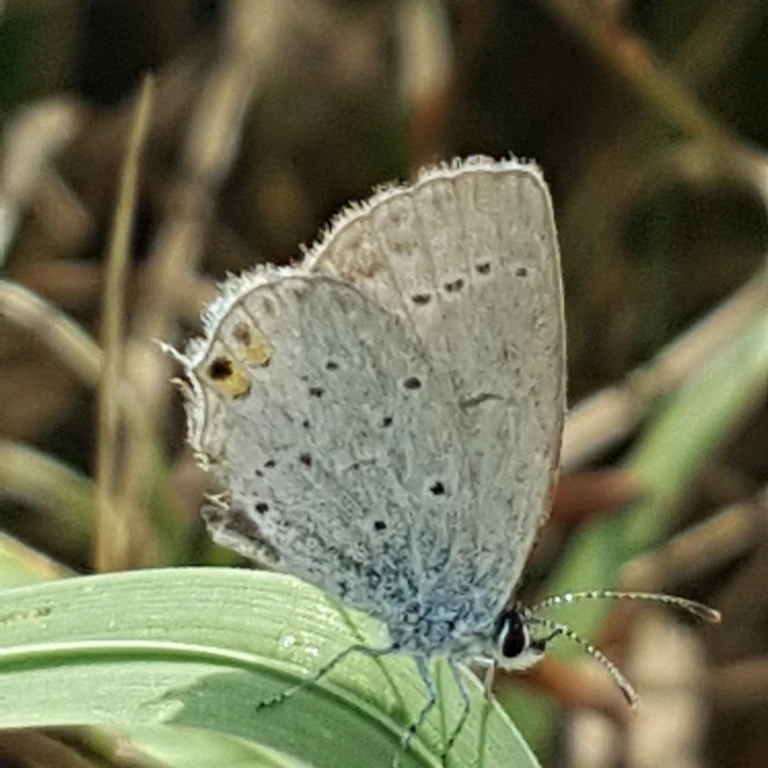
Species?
Cupido argiades (also Elkalyce argiades)
